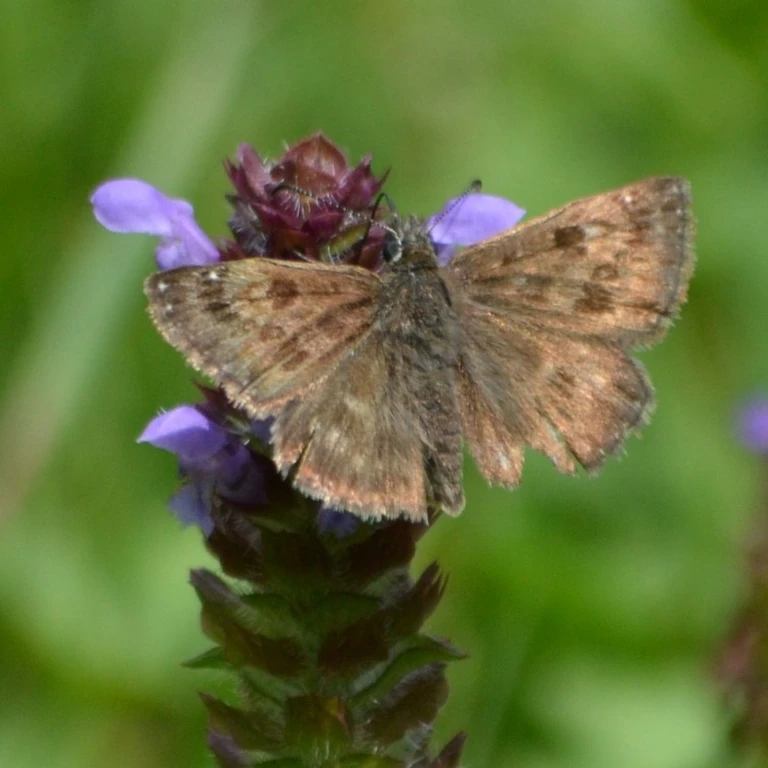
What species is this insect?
Erynnis tages
